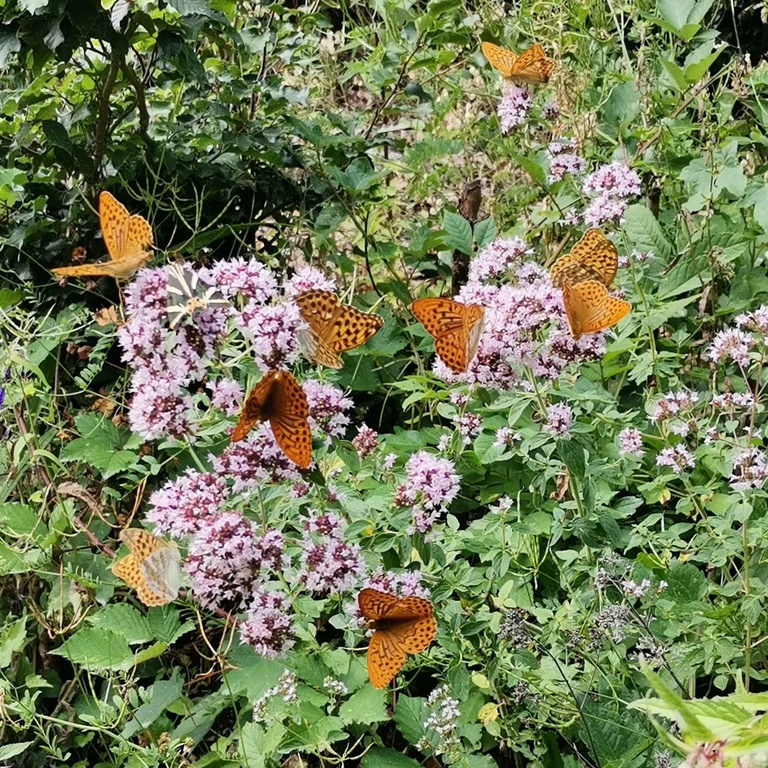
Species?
Argynnis paphia
